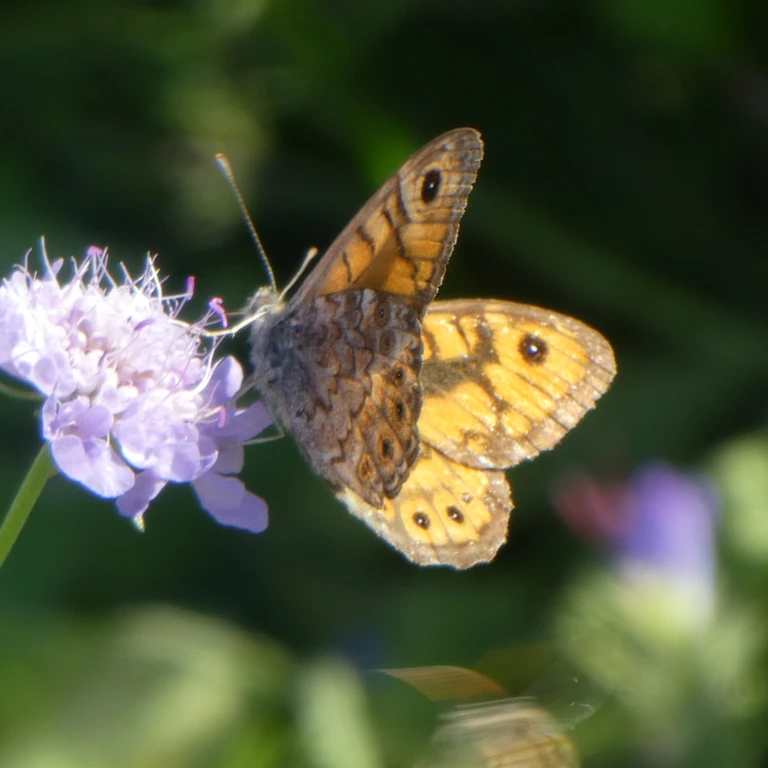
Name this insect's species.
Lasiommata megera (also Pararge megera)
